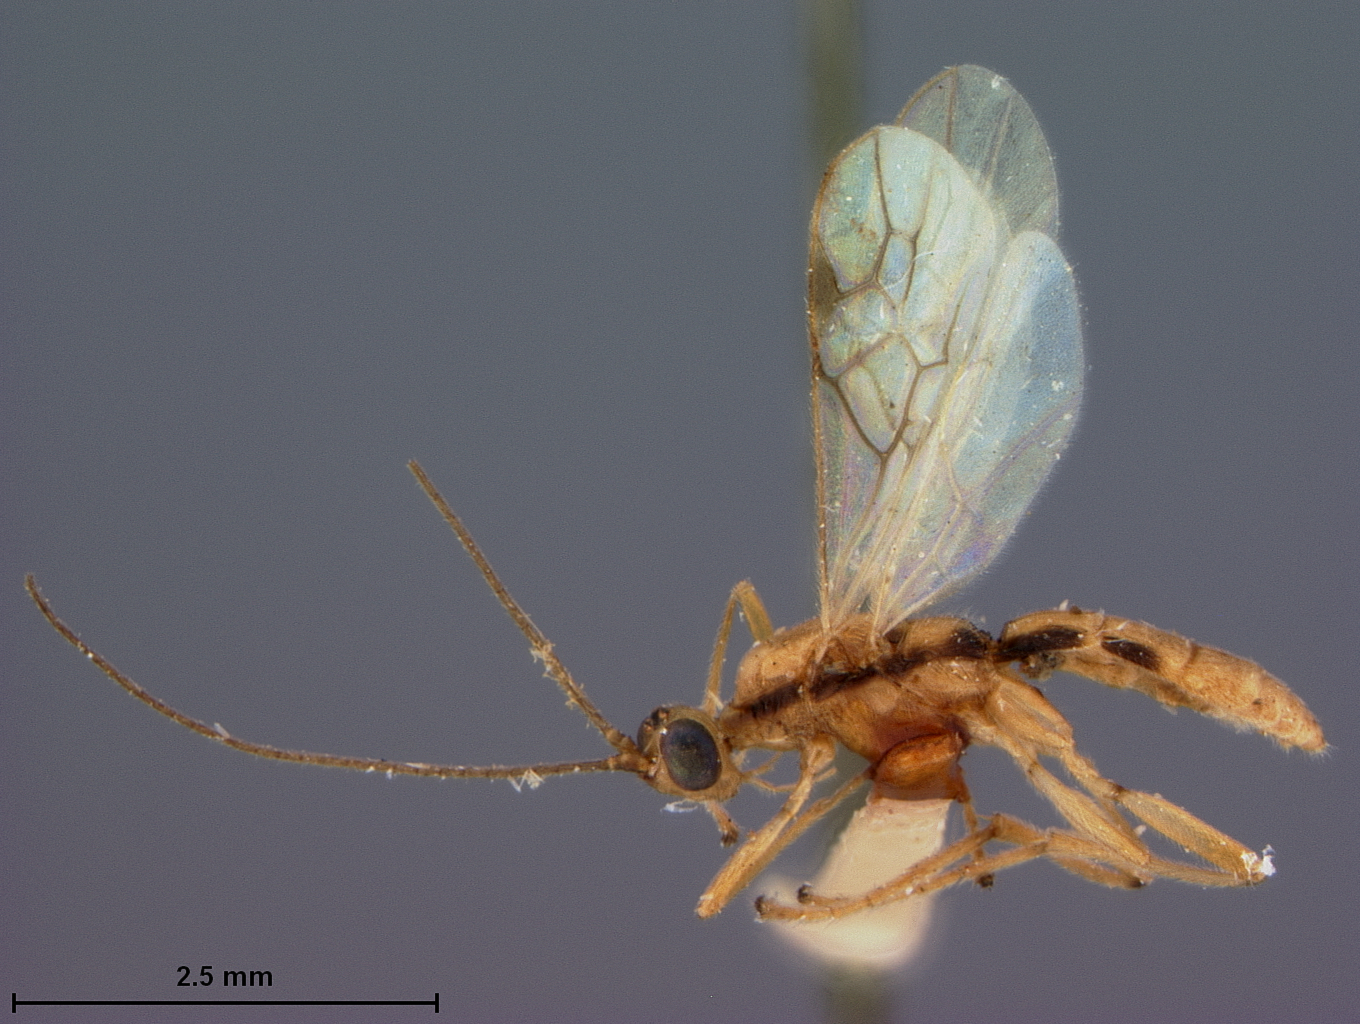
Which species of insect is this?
Rhogas banksi
